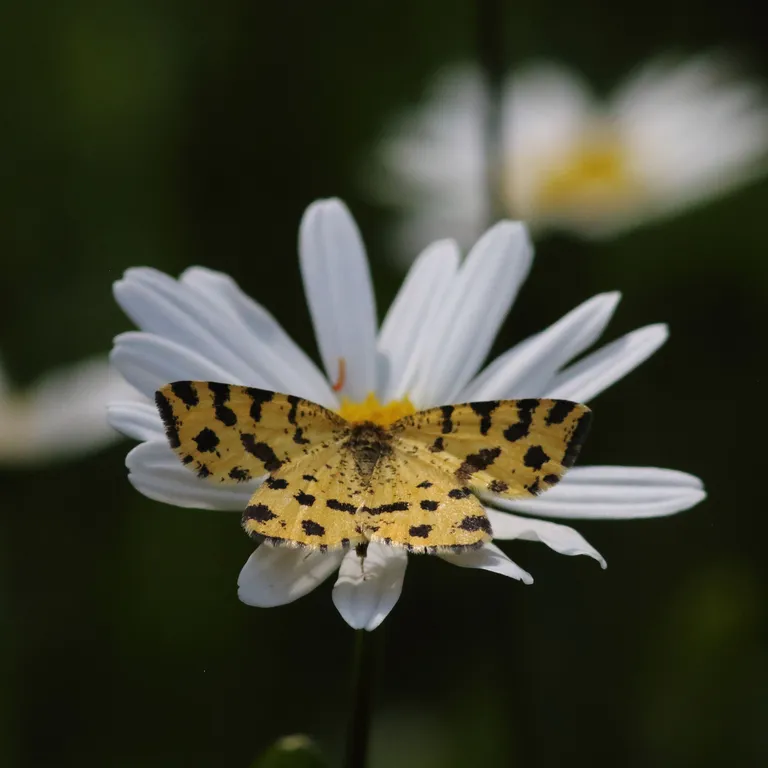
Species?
Pseudopanthera macularia
